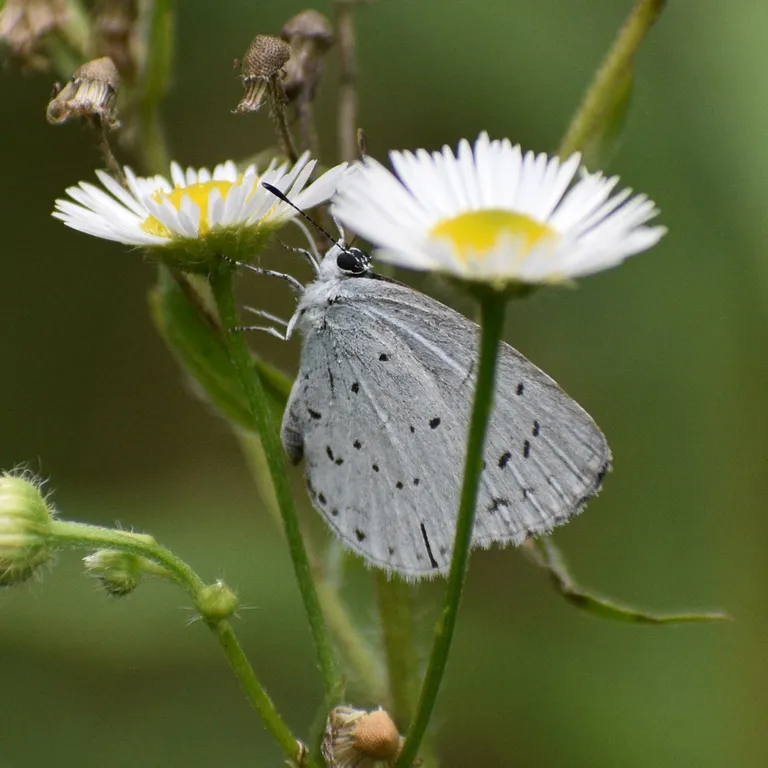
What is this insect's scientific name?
Celastrina argiolus
